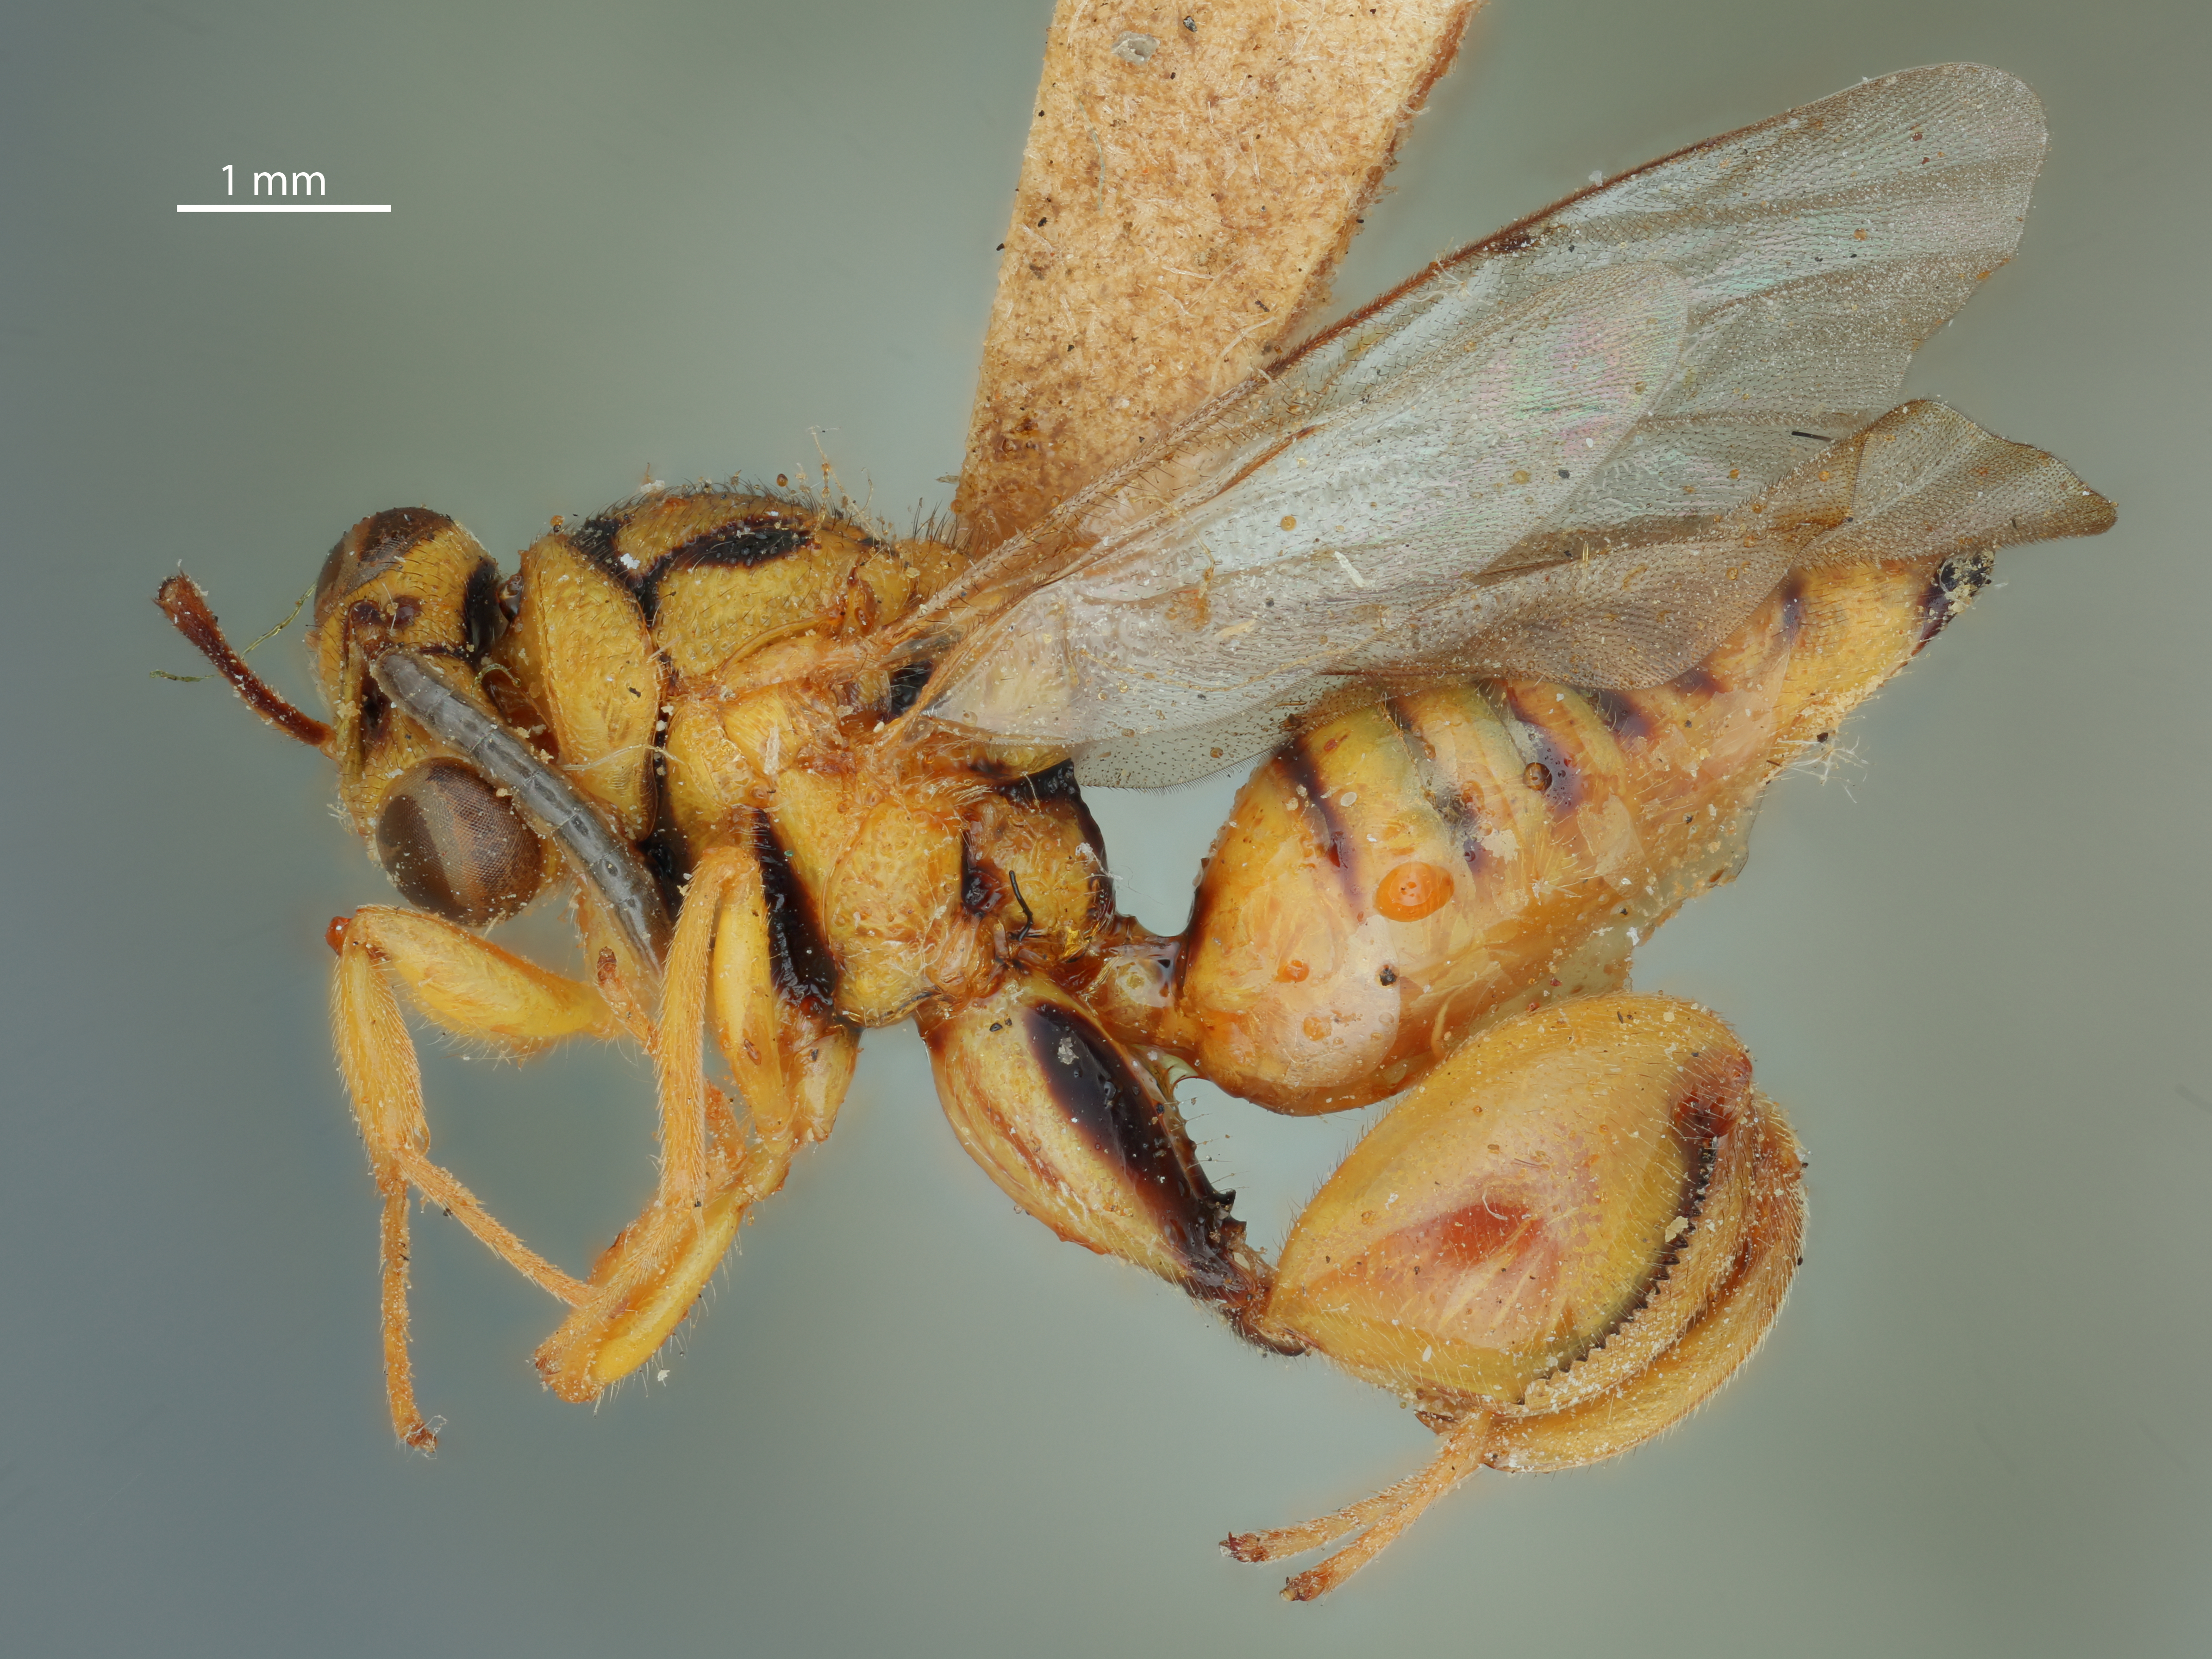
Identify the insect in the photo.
Spilochalcis trinidadensis
